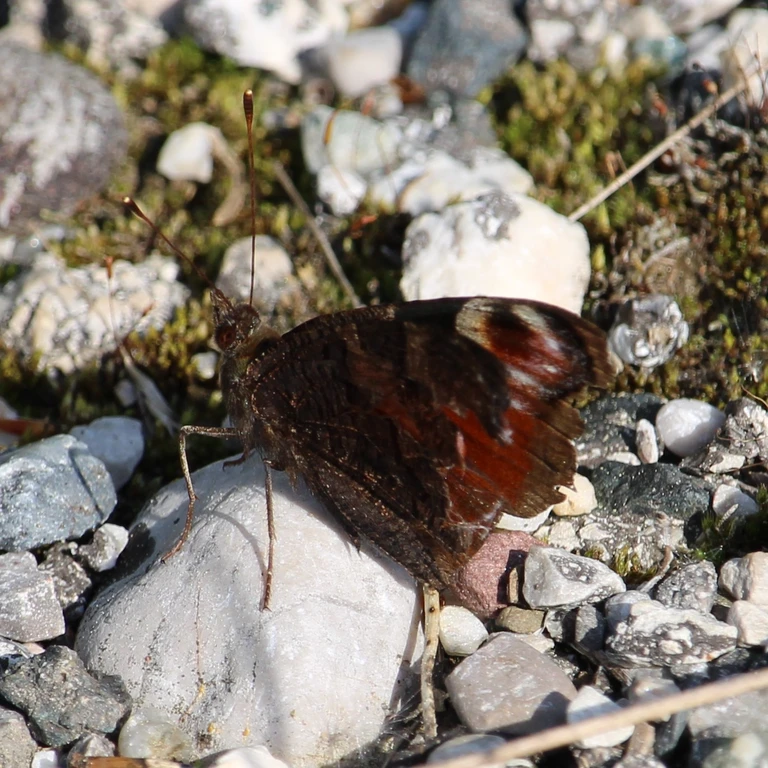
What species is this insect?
Aglais io
